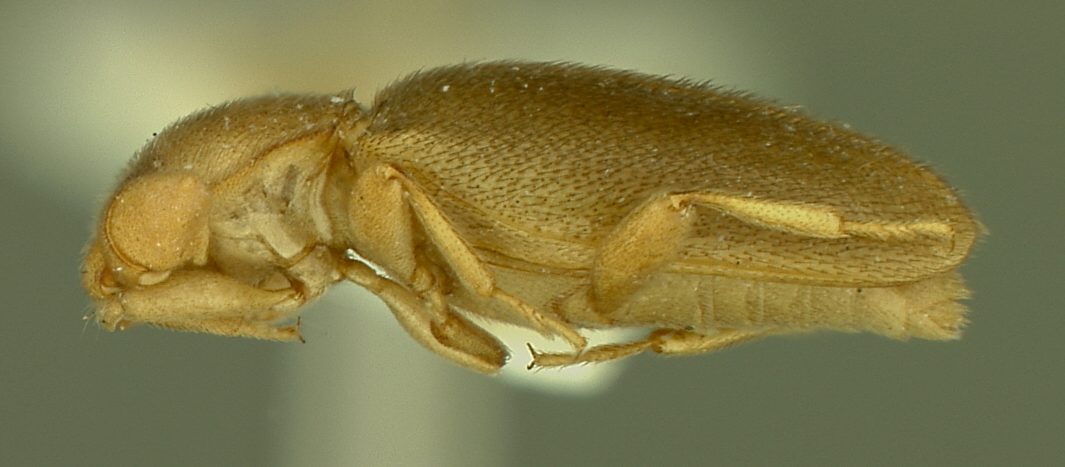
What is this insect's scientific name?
Trochoideus coeloantennatus
